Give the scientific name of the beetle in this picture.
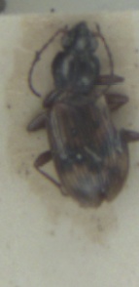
Bembidion dentellum
